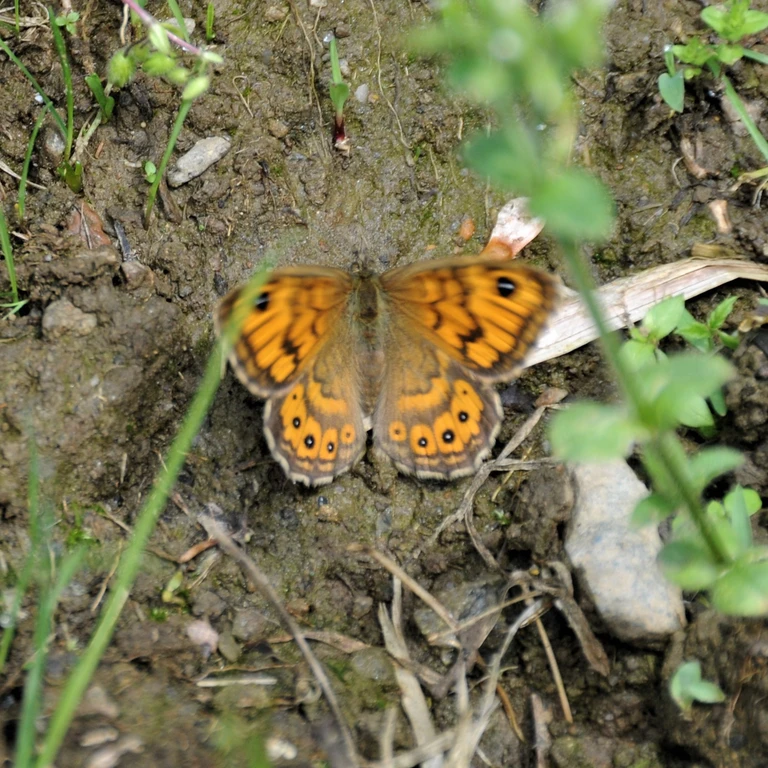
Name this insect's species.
Lasiommata megera (also Pararge megera)
